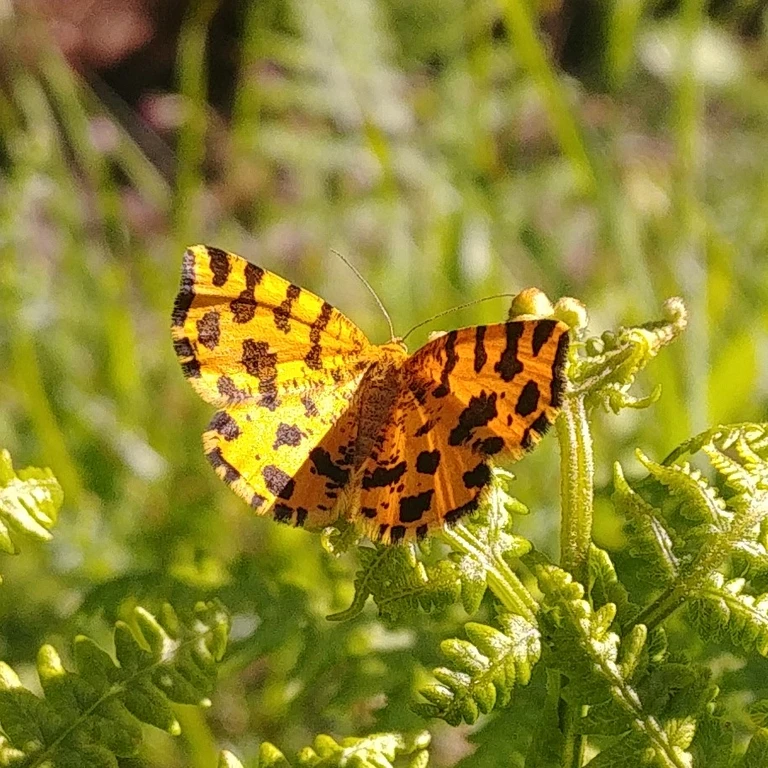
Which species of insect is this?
Pseudopanthera macularia
